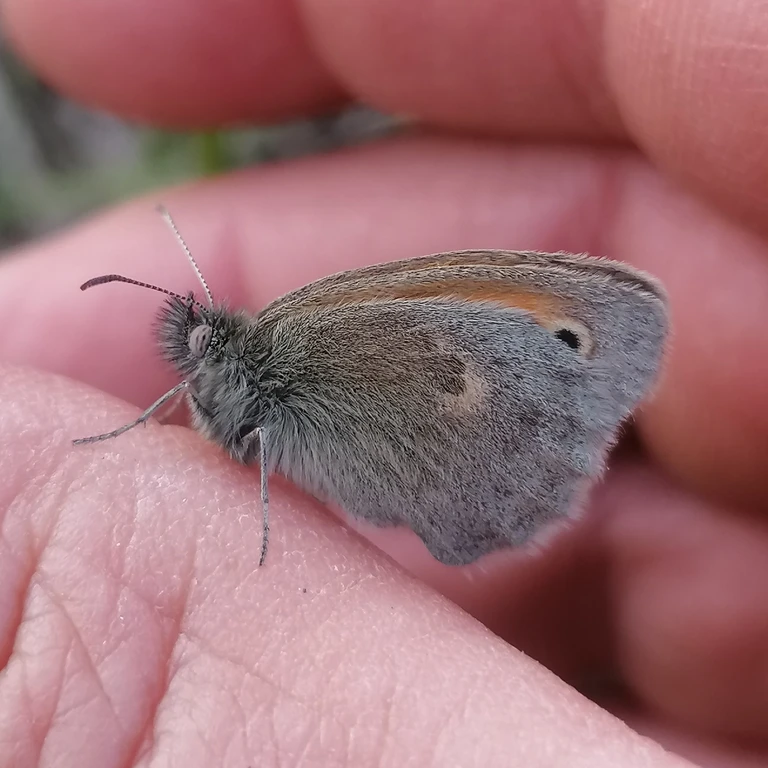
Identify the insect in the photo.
Coenonympha pamphilus
